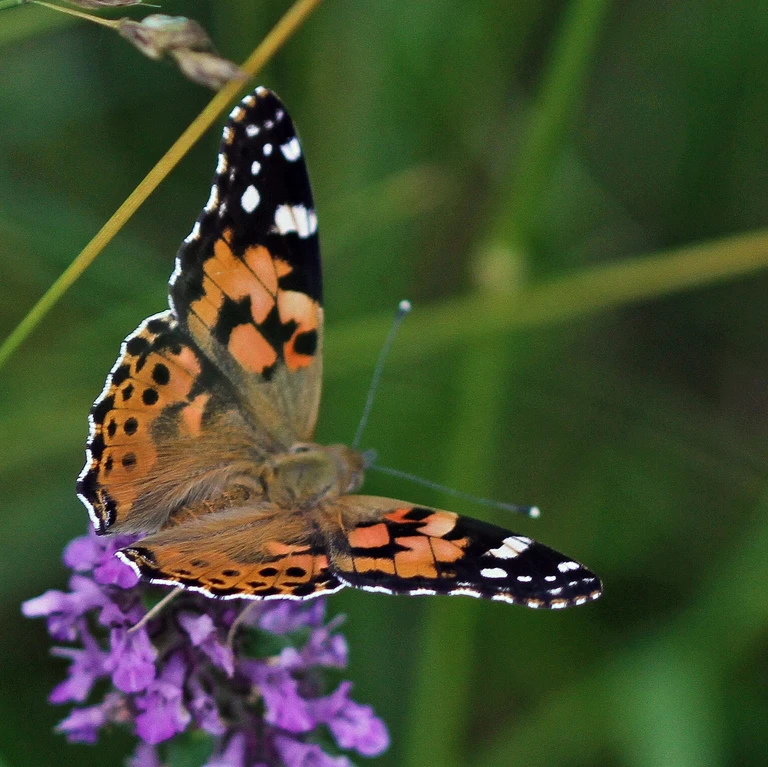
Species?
Vanessa cardui
